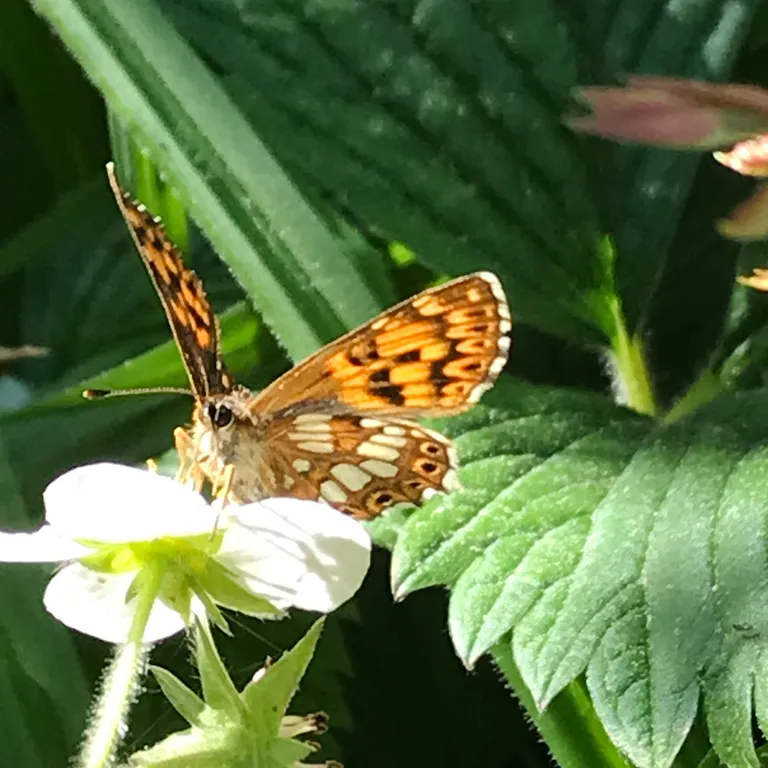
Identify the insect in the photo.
Hamearis lucina
